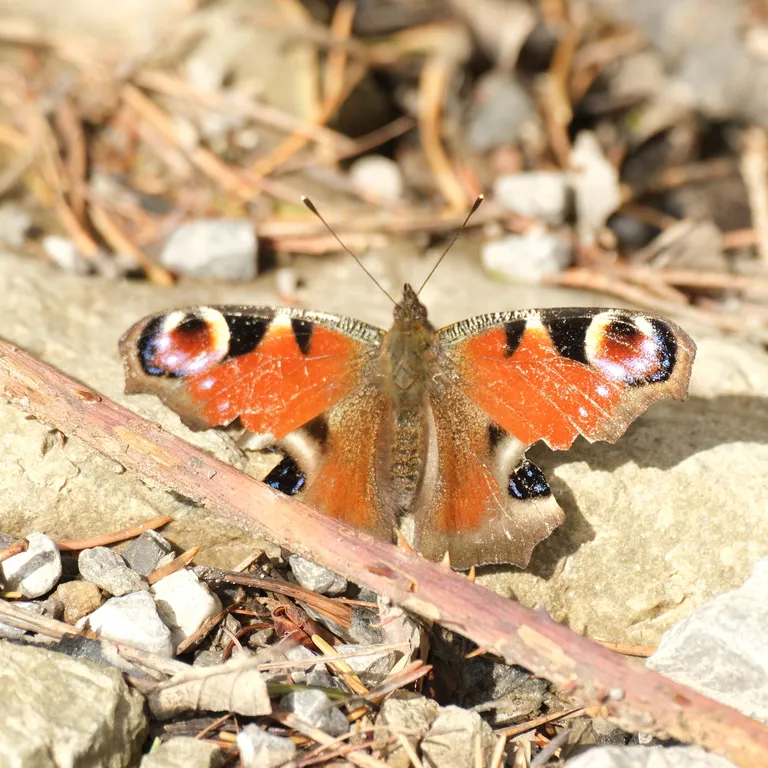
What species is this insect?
Aglais io
